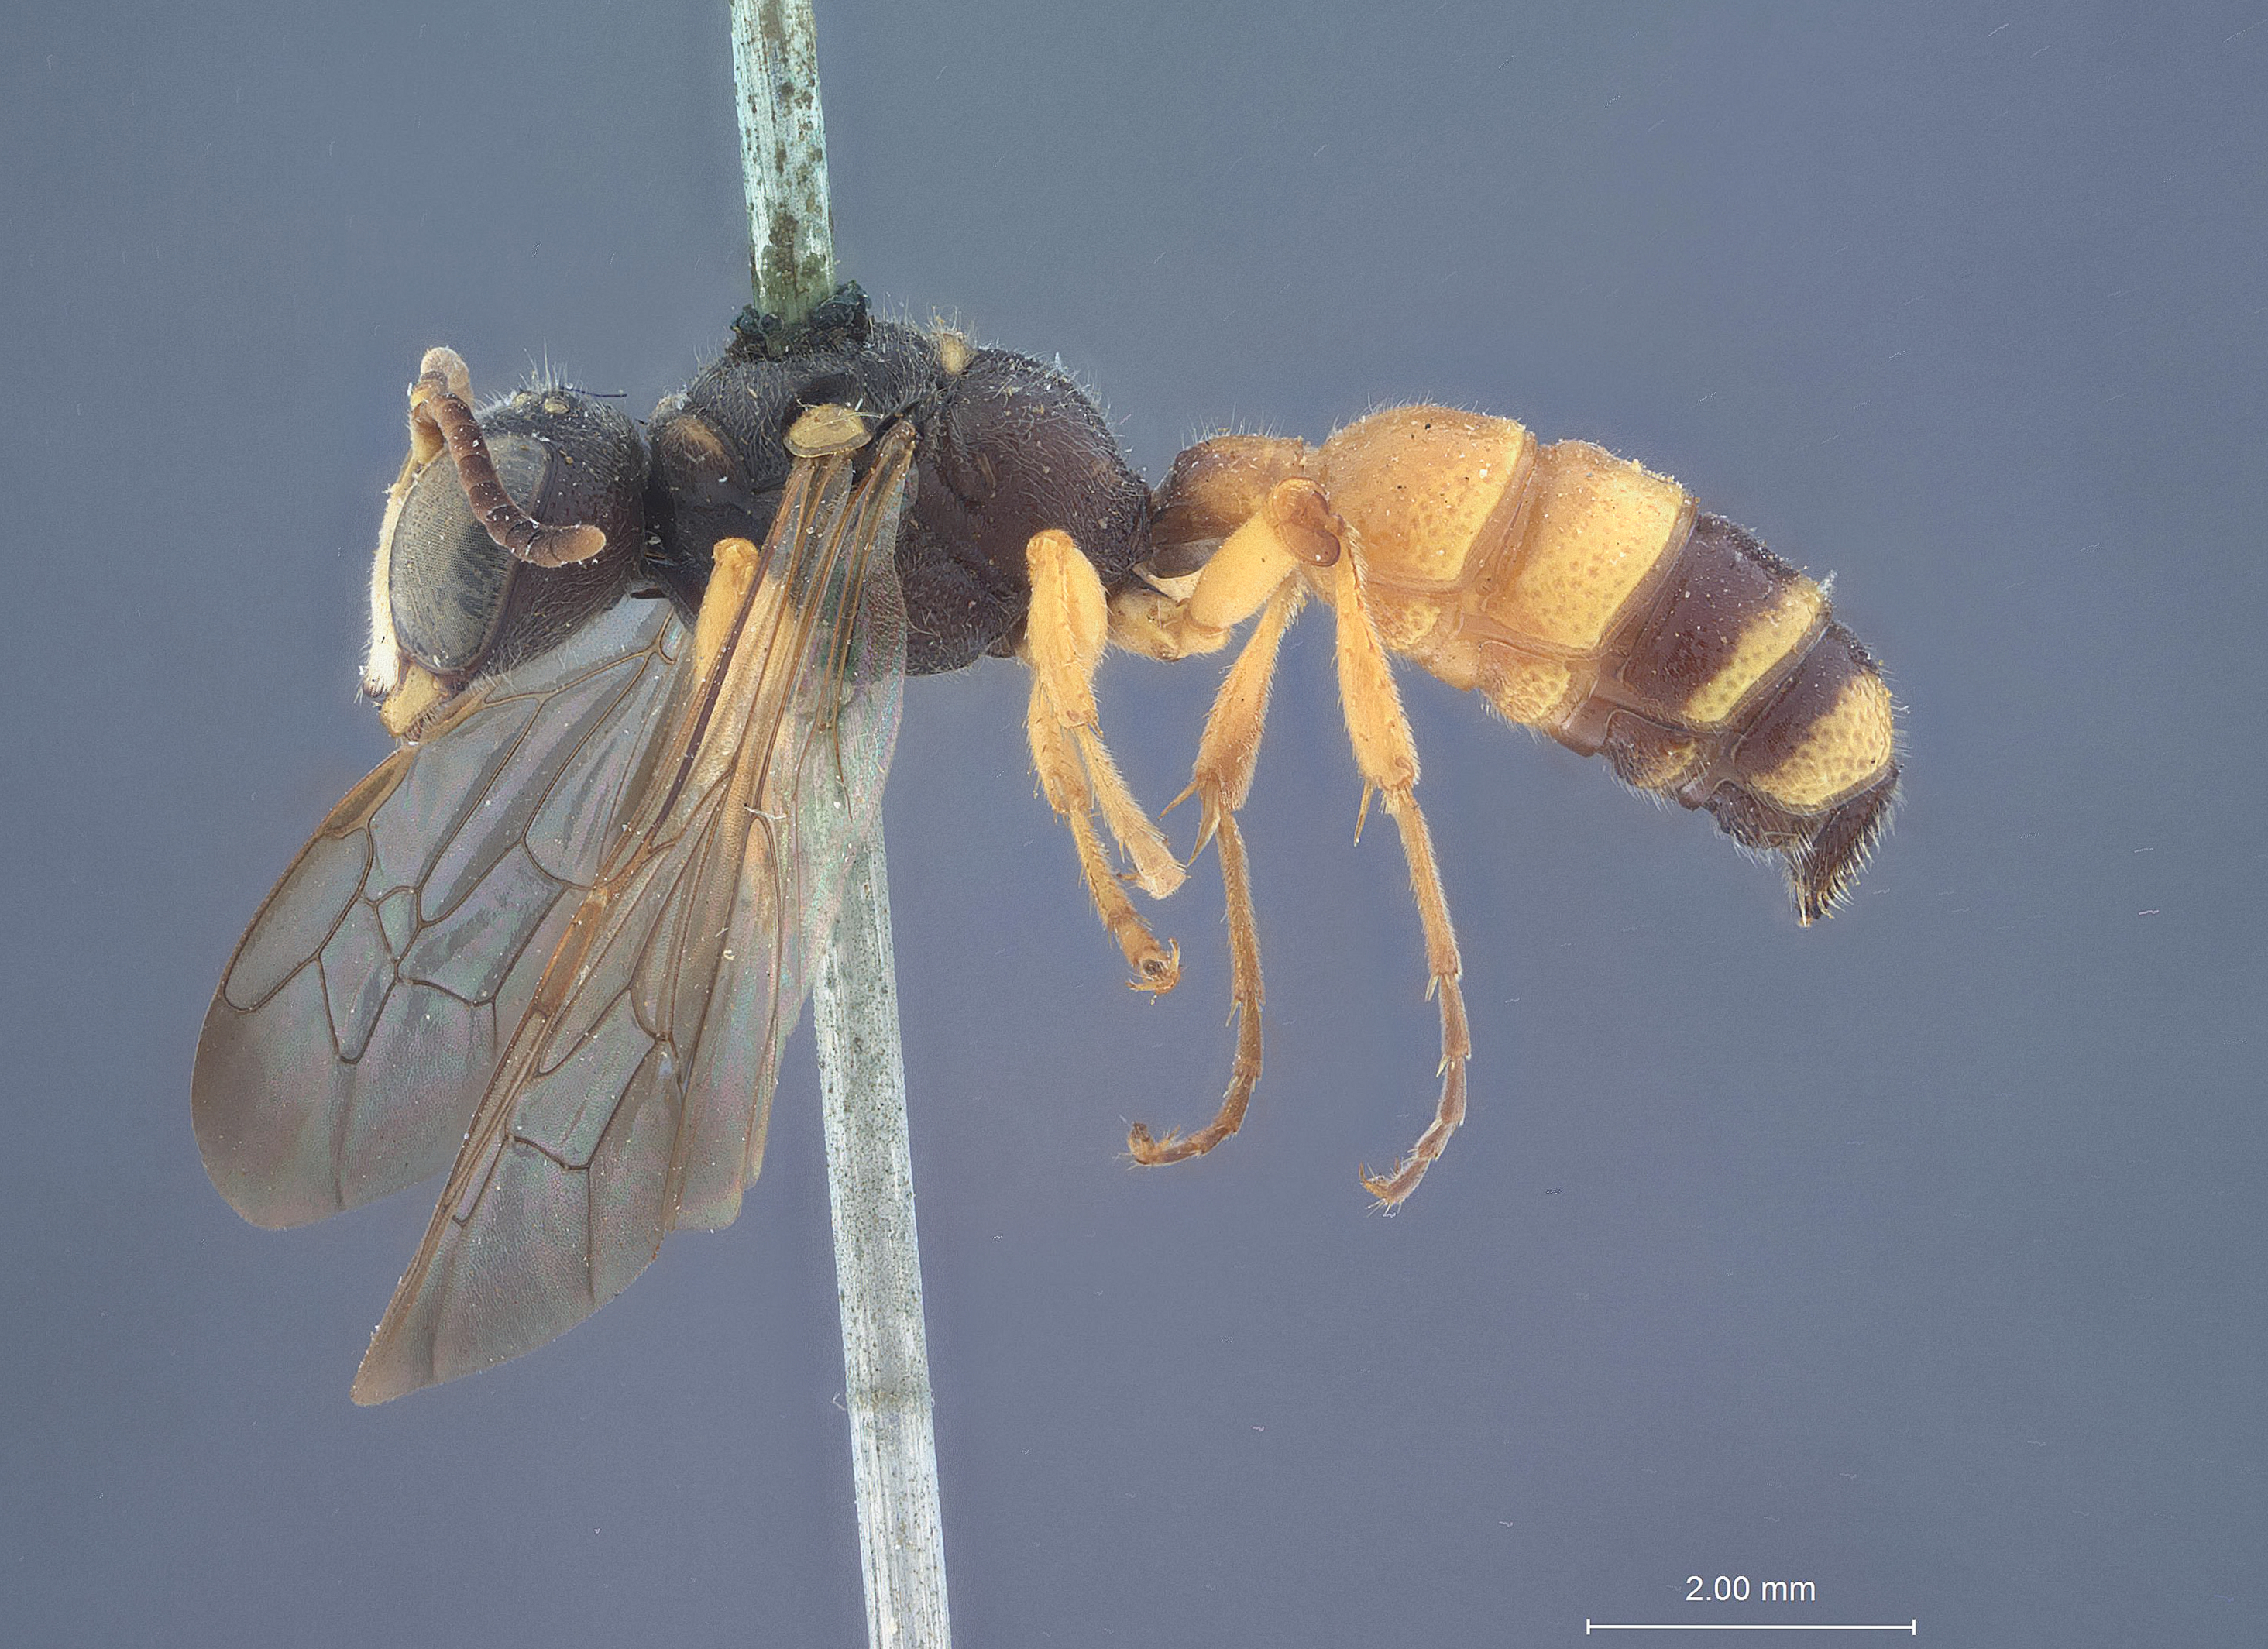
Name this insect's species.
Cerceris pekingensis
